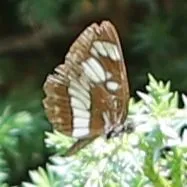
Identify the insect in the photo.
Neptis rivularis
